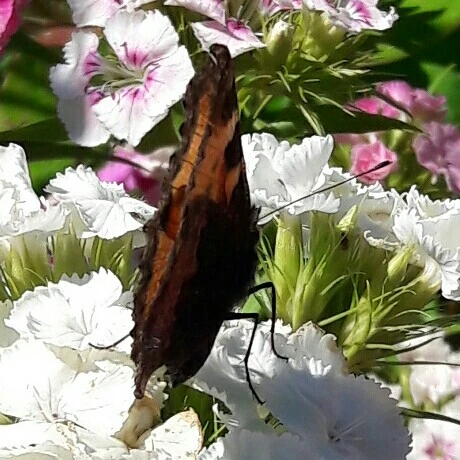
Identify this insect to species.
Aglais urticae
